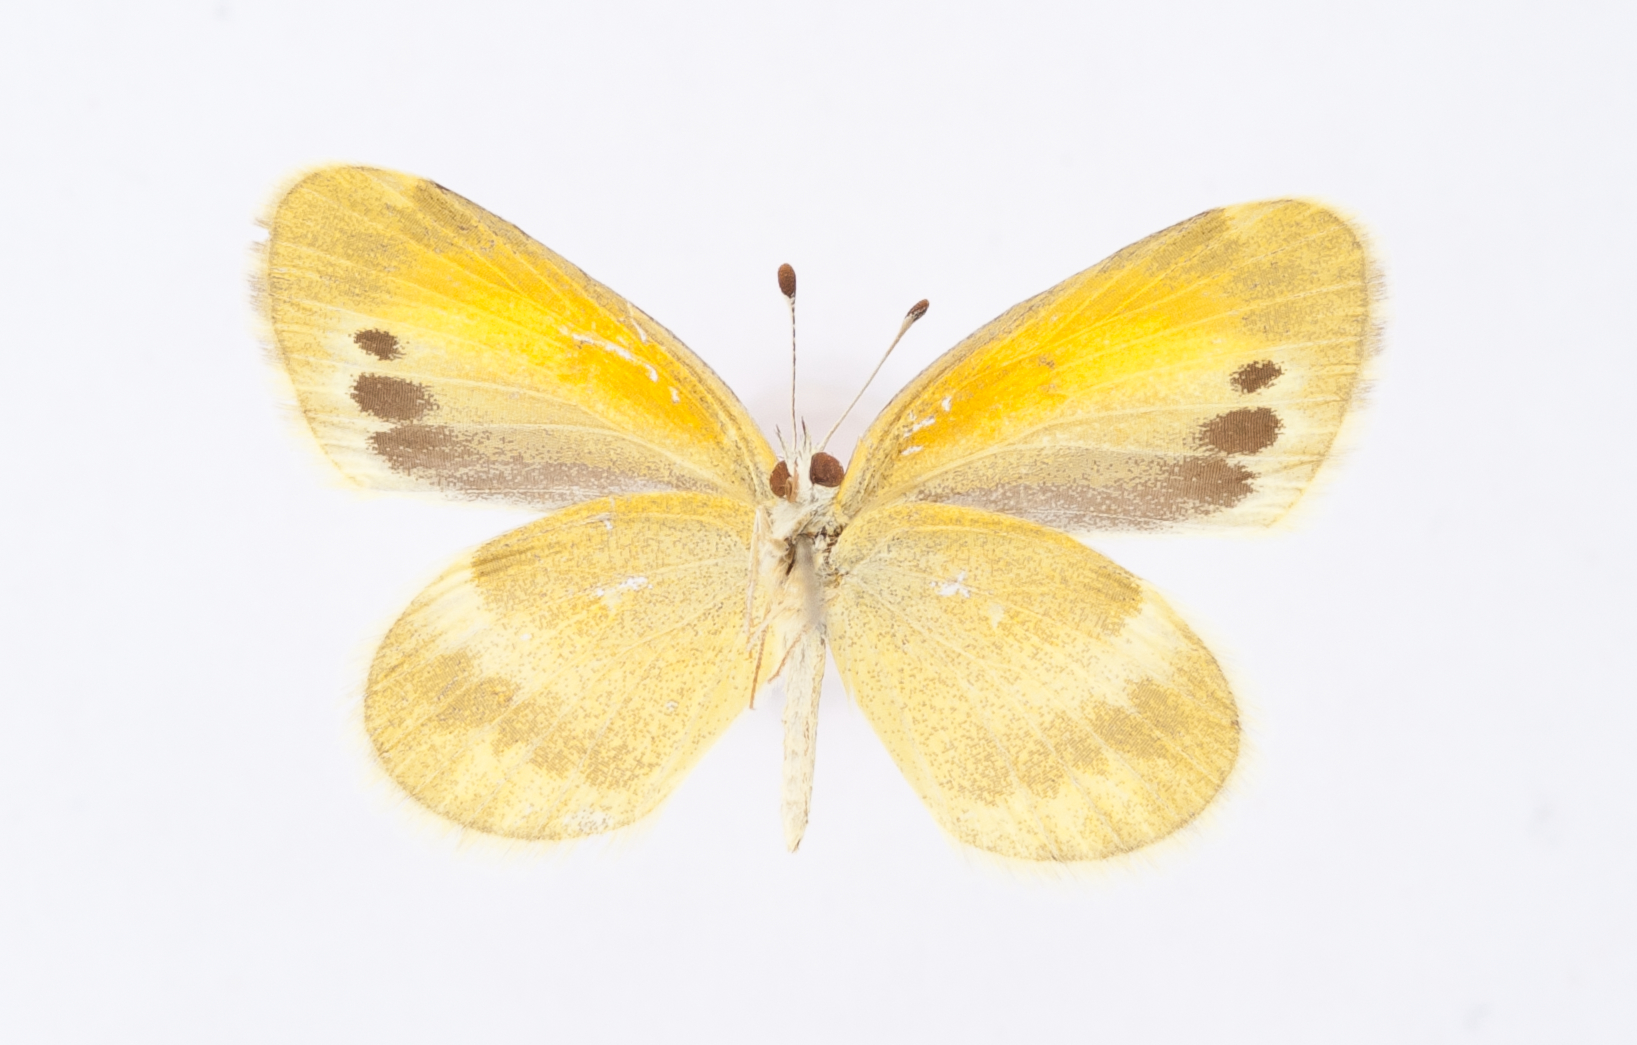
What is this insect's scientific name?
Nathalis iole
